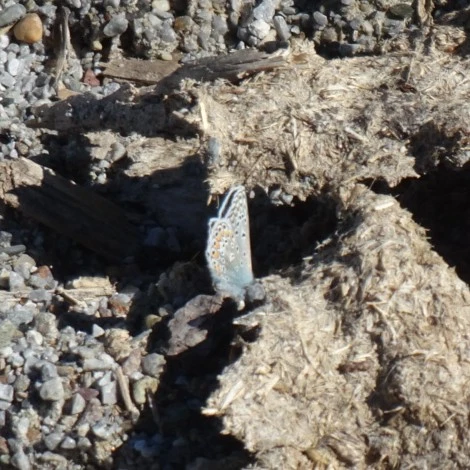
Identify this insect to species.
Polyommatus icarus
